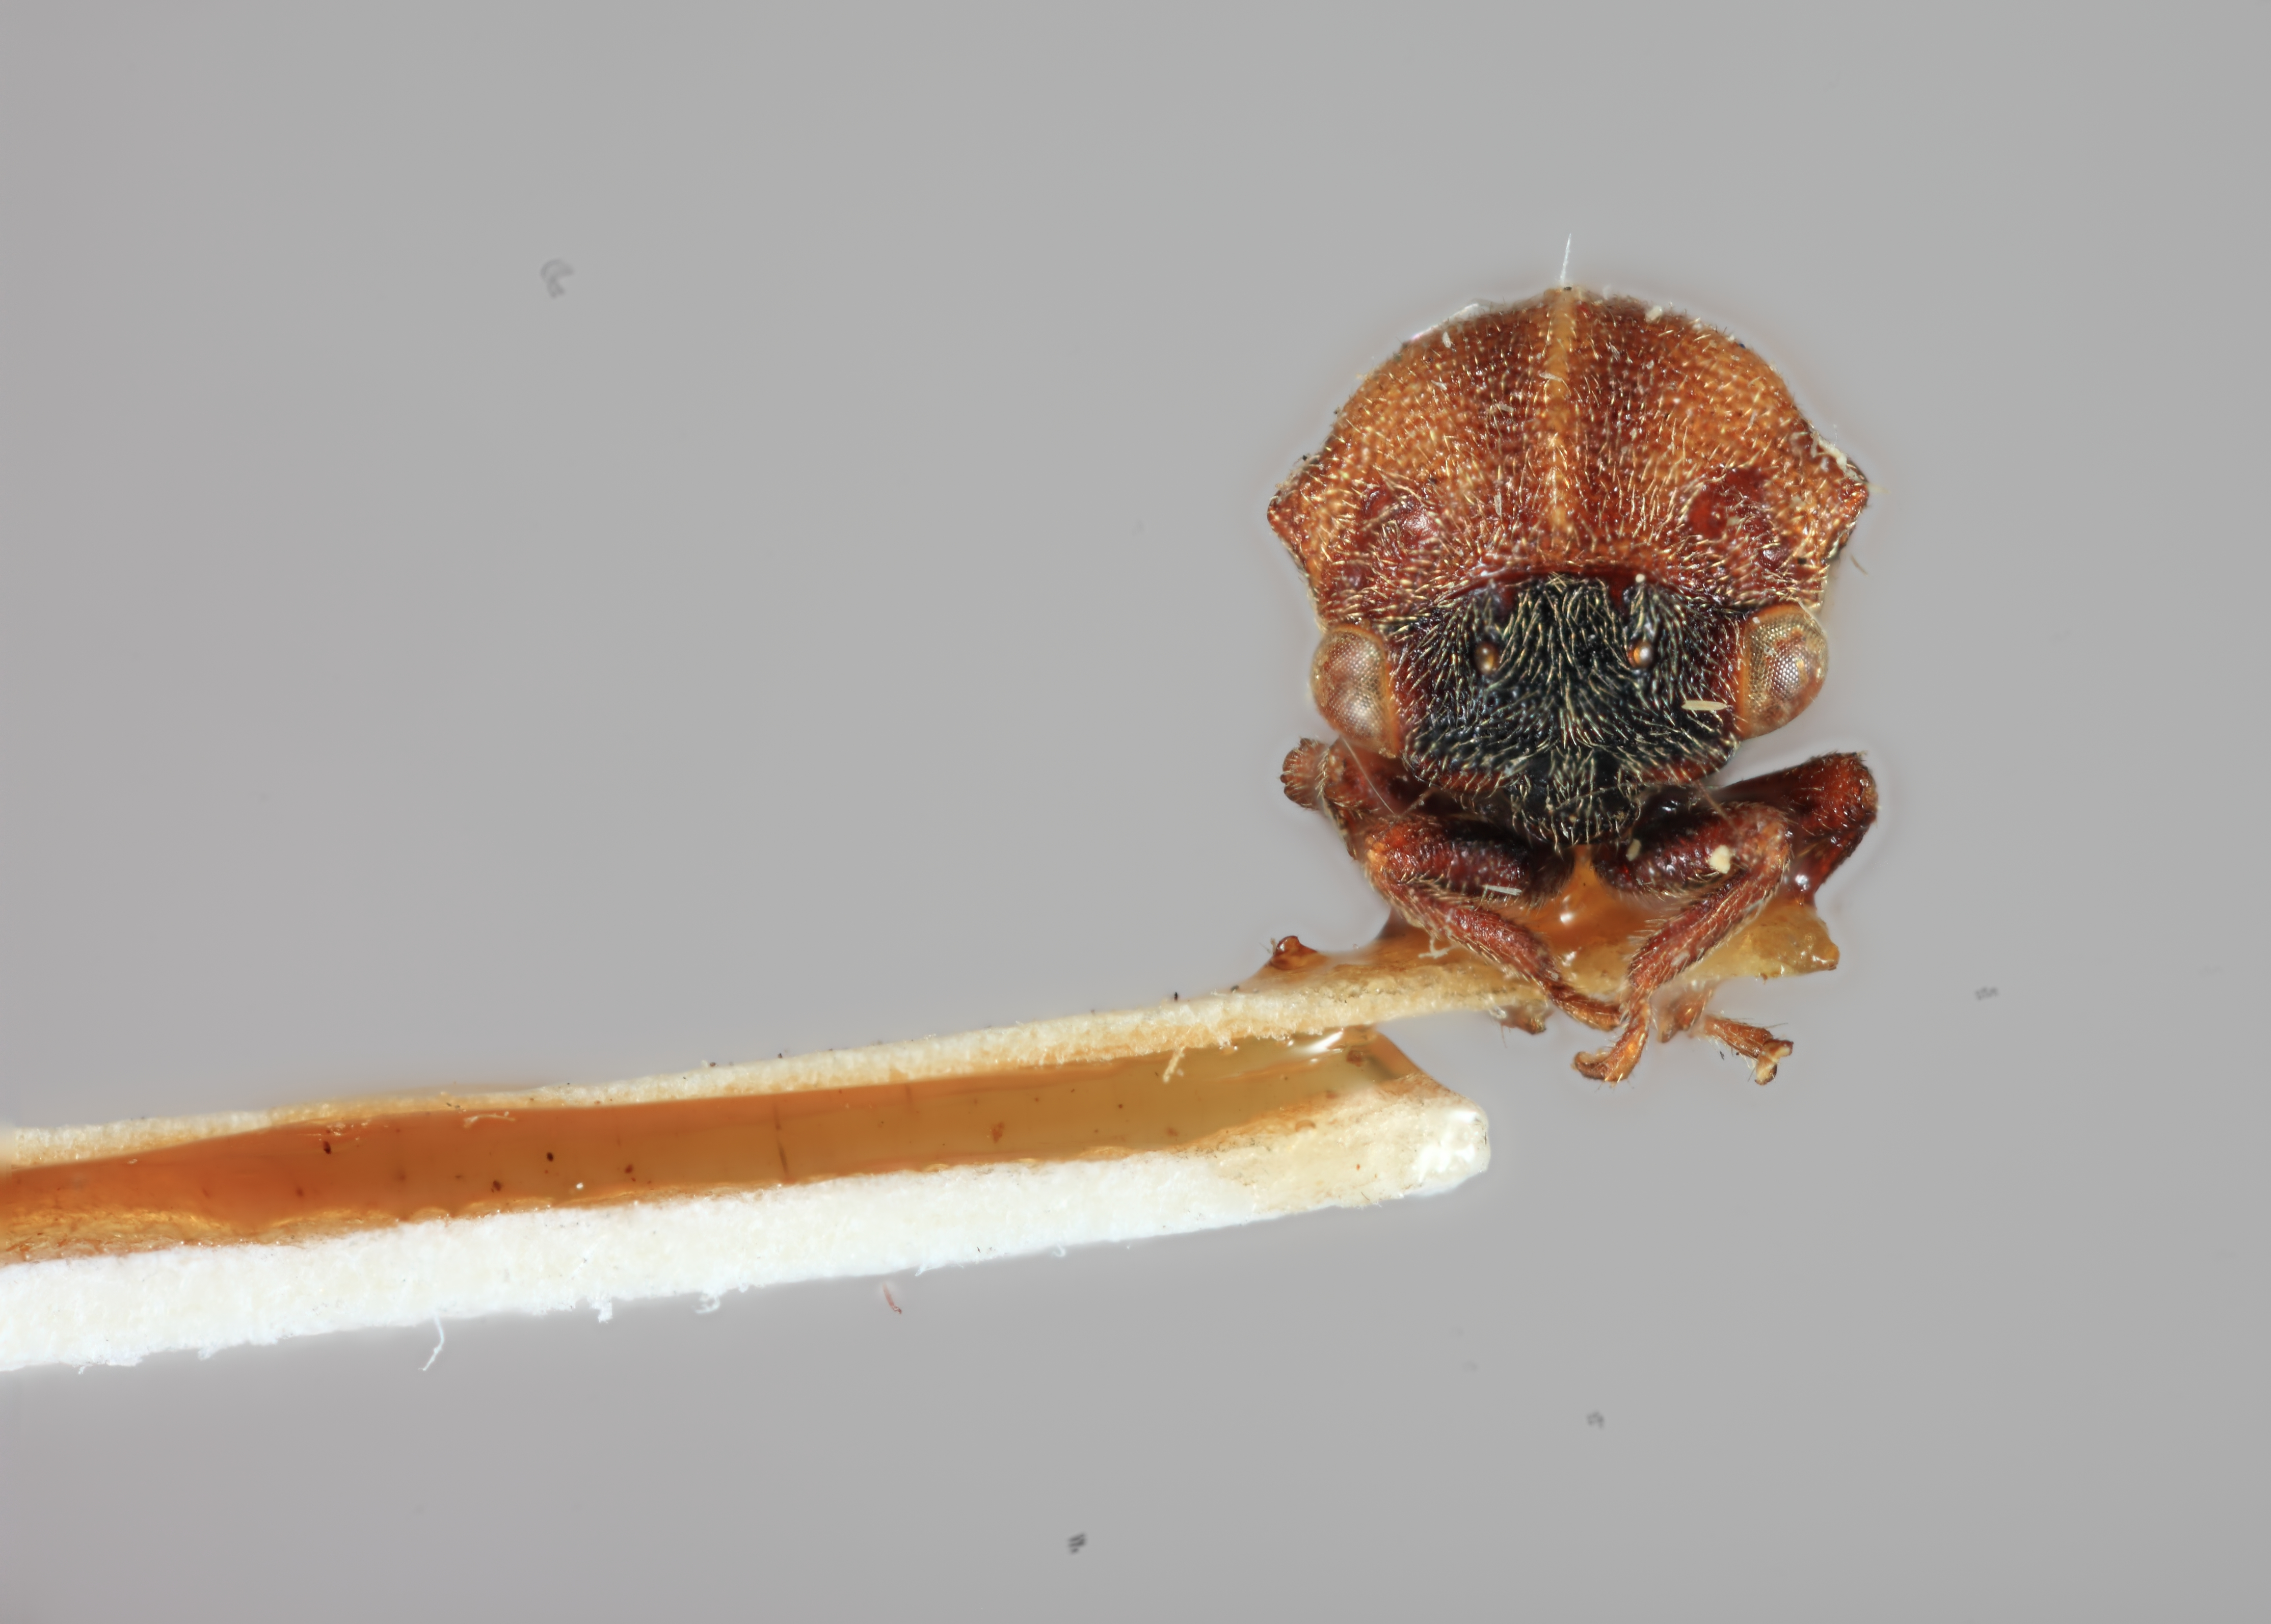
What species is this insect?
Gargara nitidipennis
